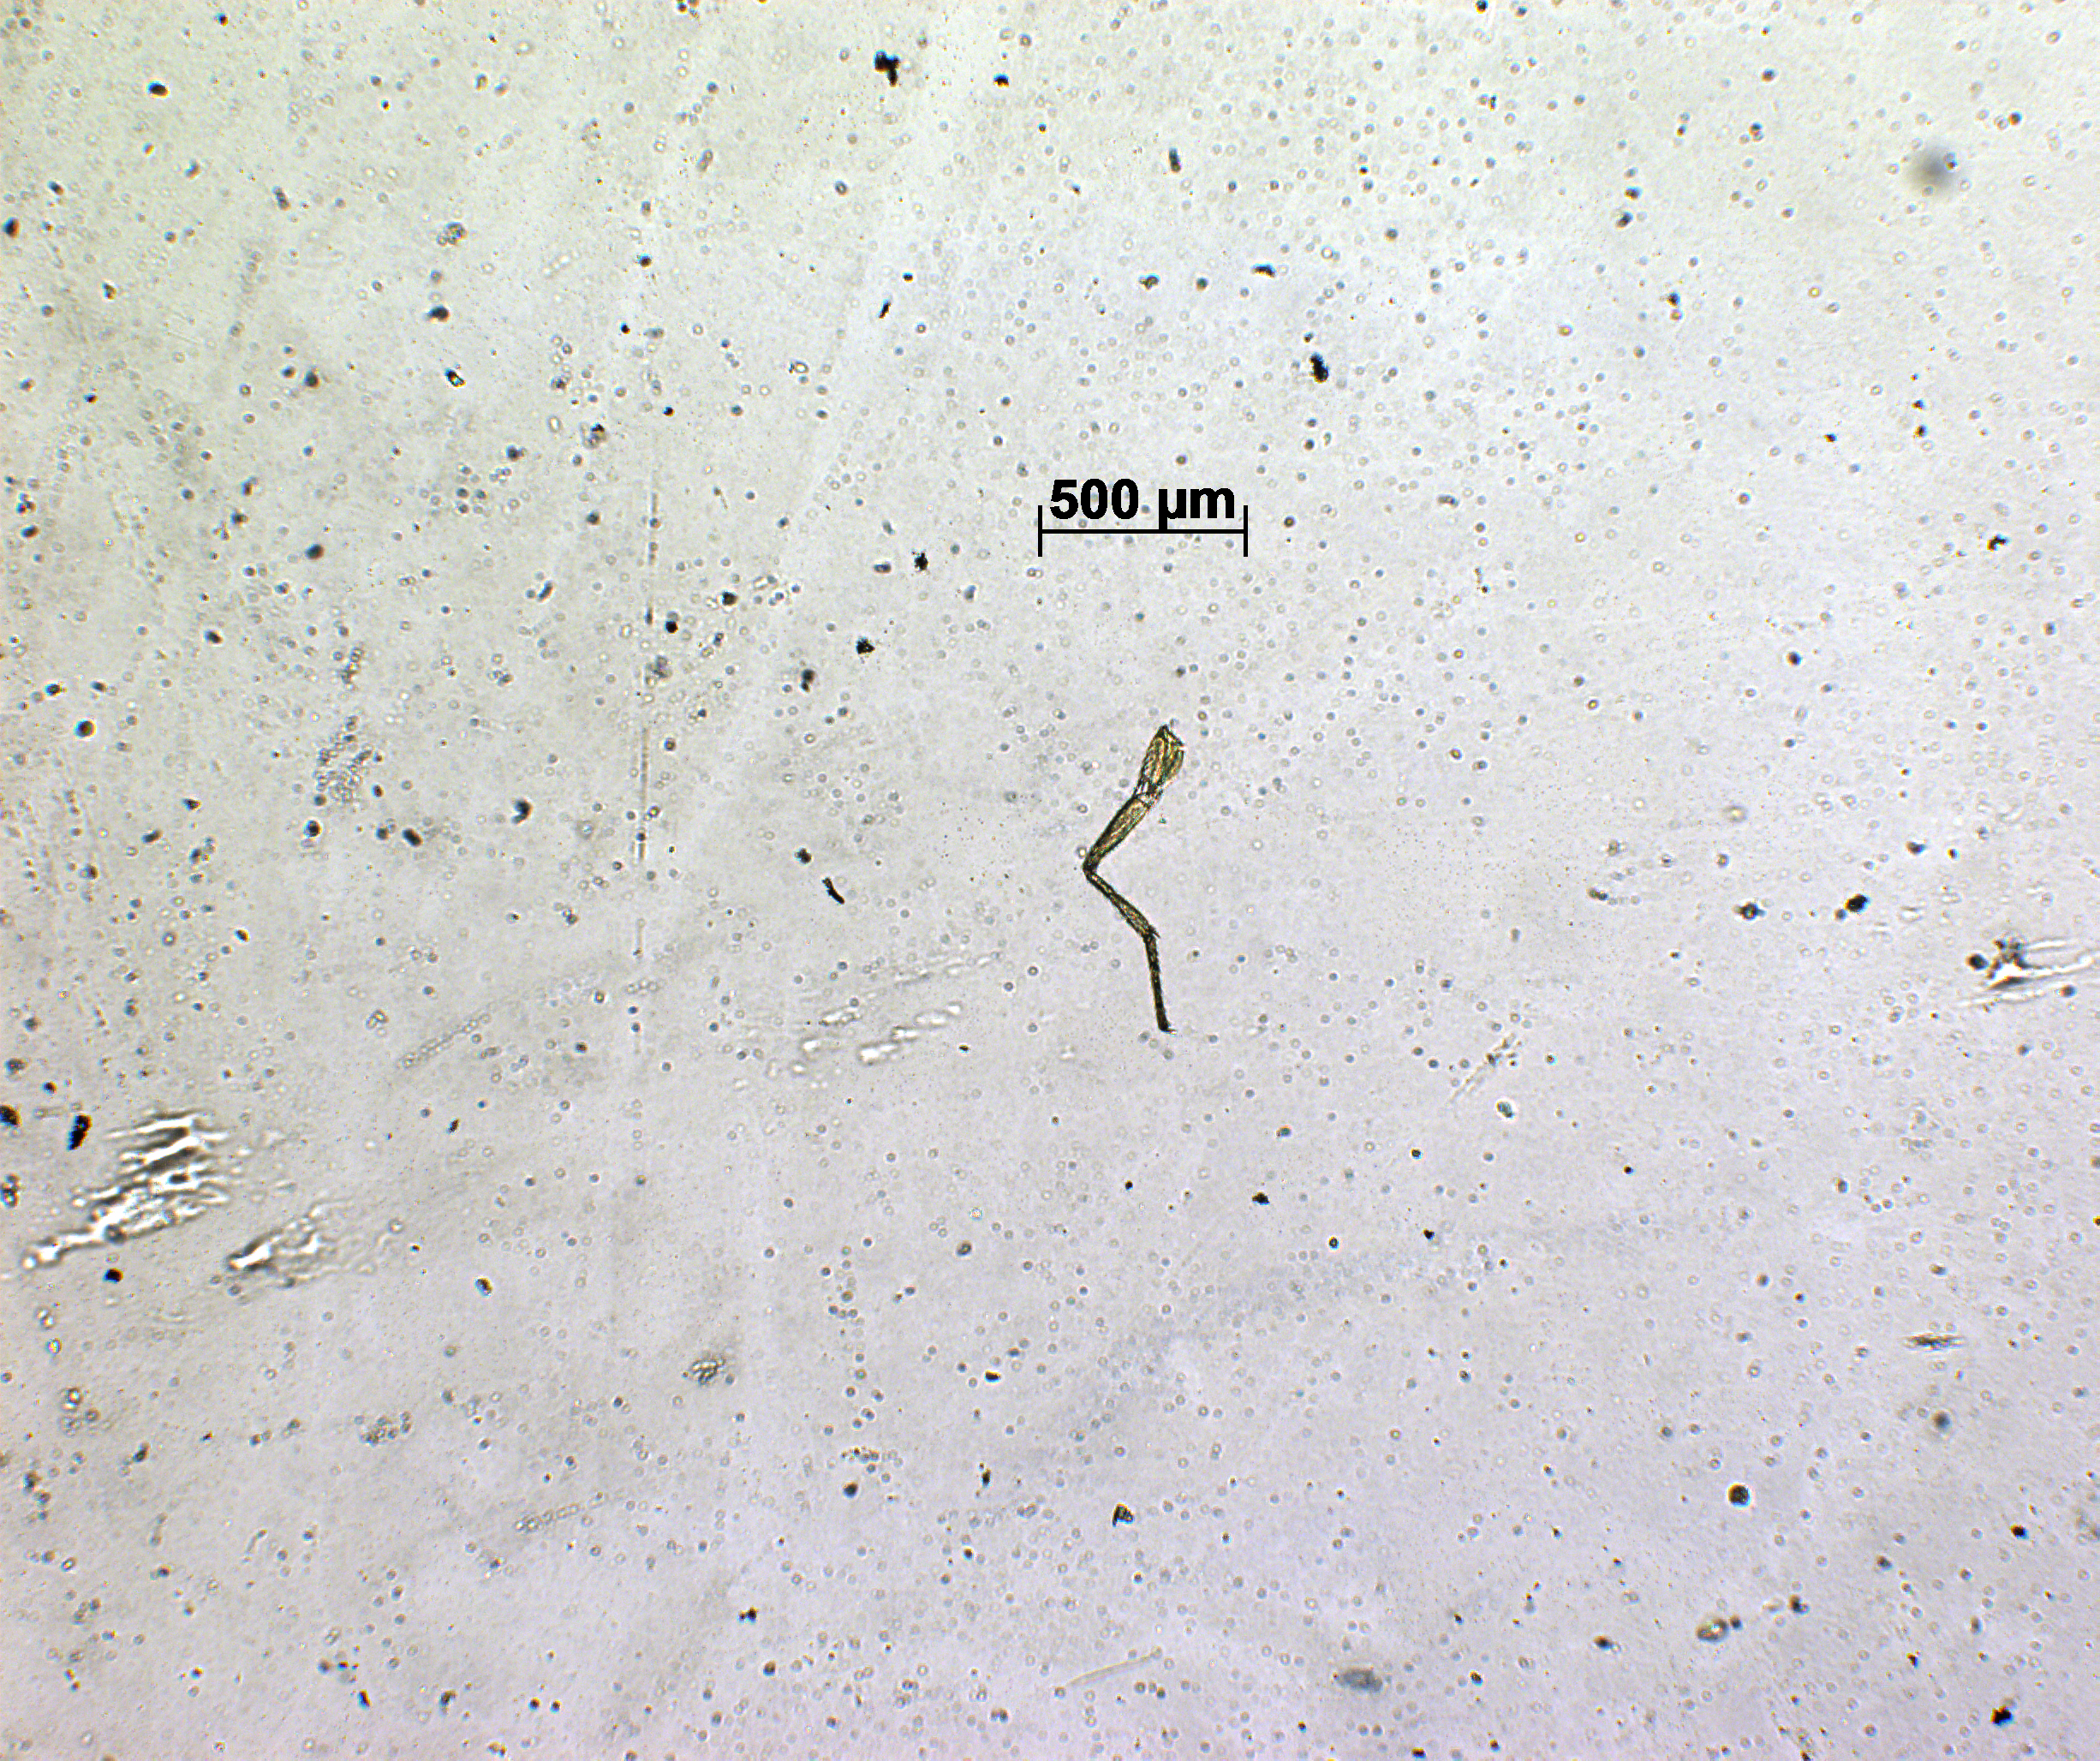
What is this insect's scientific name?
Elasmus cyanomontanus
